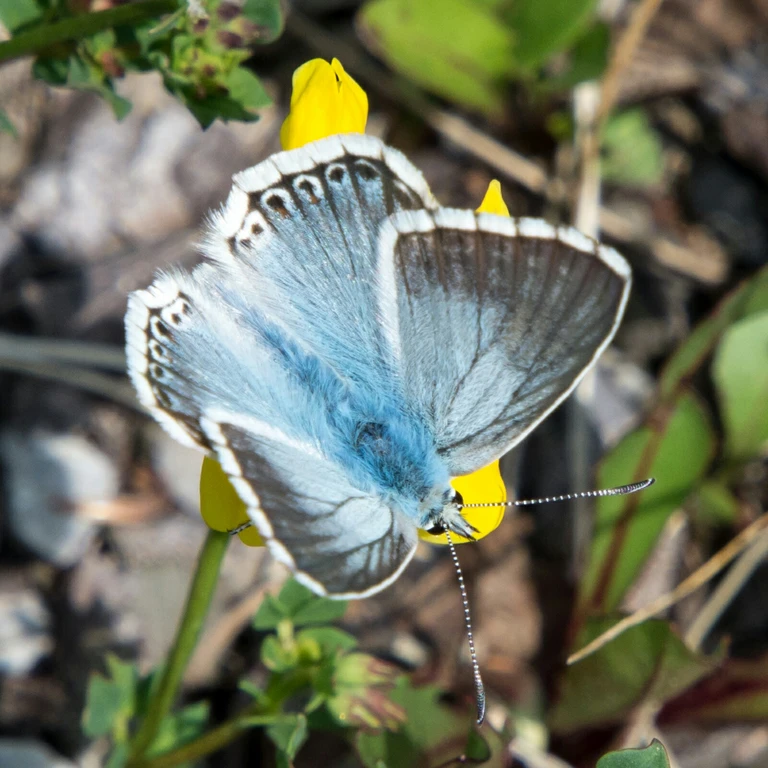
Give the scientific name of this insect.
Lysandra coridon
